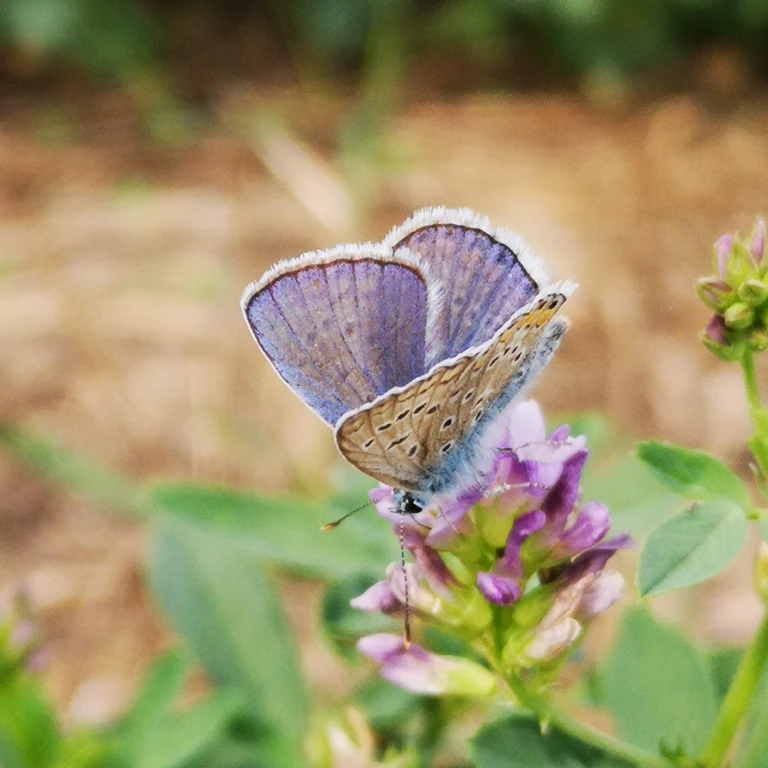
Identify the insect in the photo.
Polyommatus icarus
